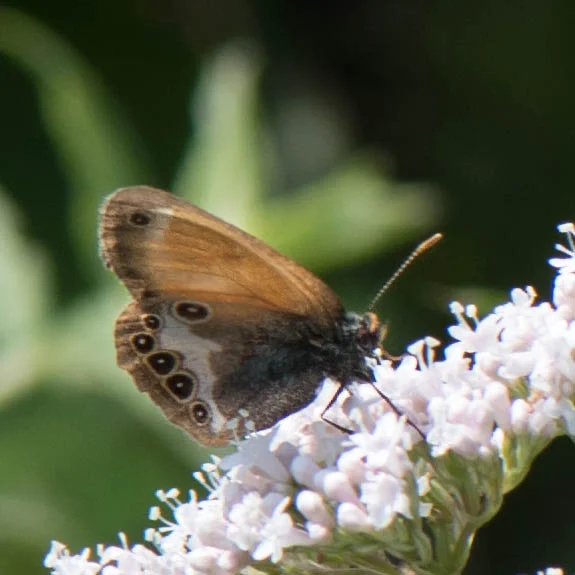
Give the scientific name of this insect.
Coenonympha arcania
